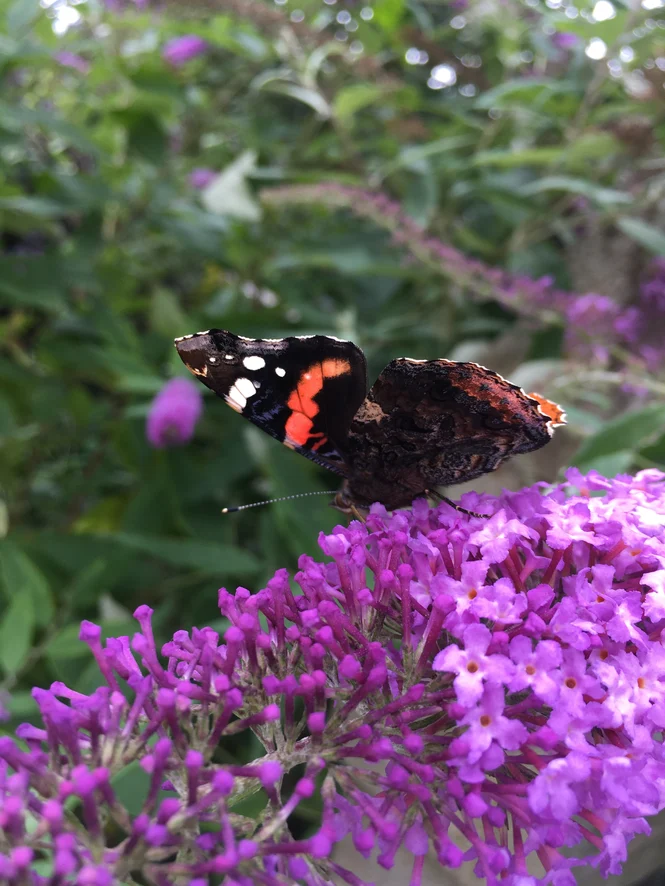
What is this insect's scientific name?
Vanessa atalanta
